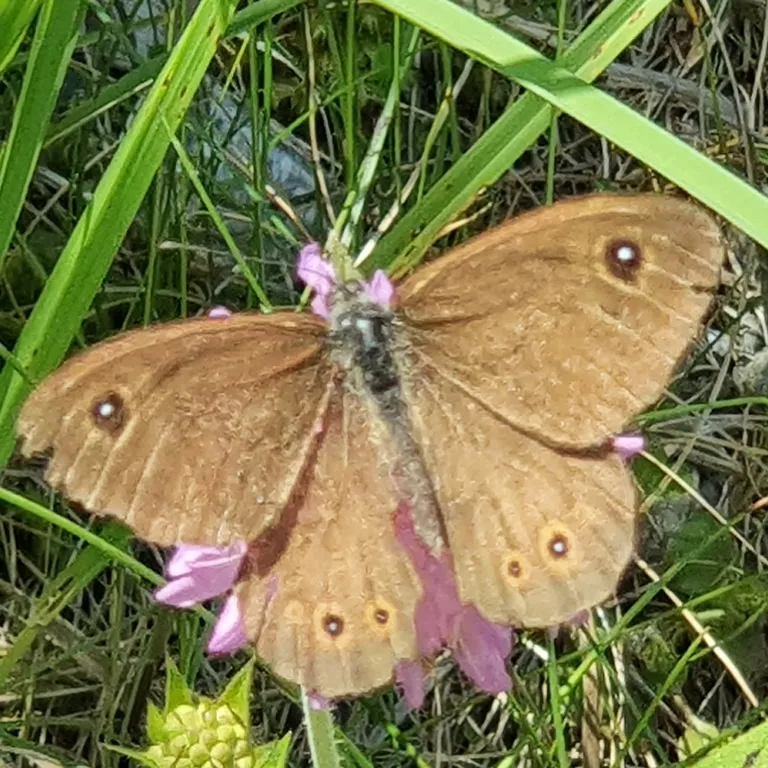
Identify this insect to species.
Lasiommata maera (also Pararge maera)
